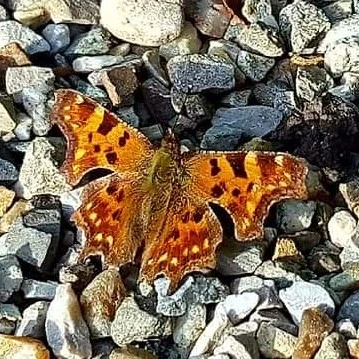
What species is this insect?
Polygonia c-album
